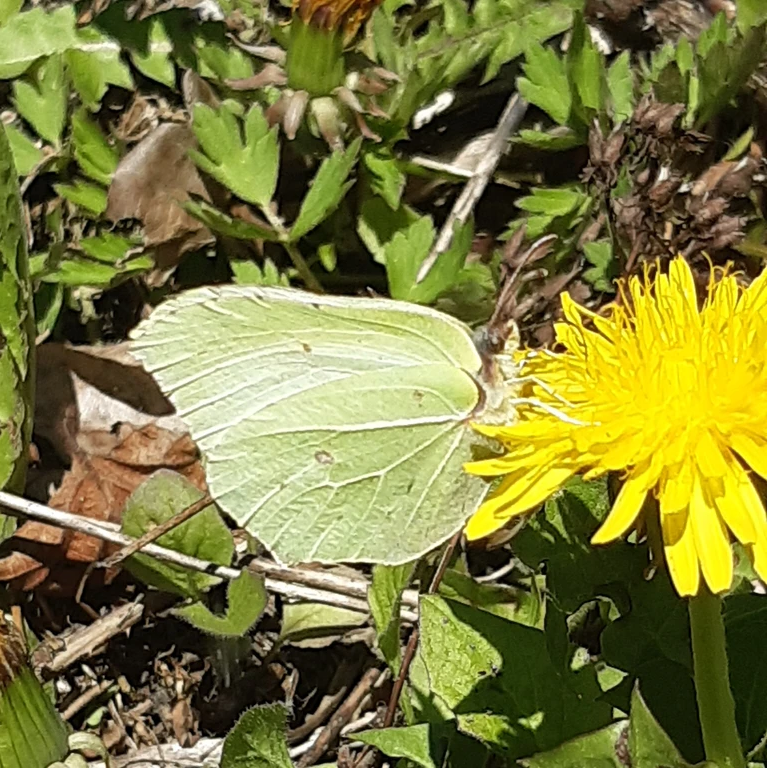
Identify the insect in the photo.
Gonepteryx rhamni
